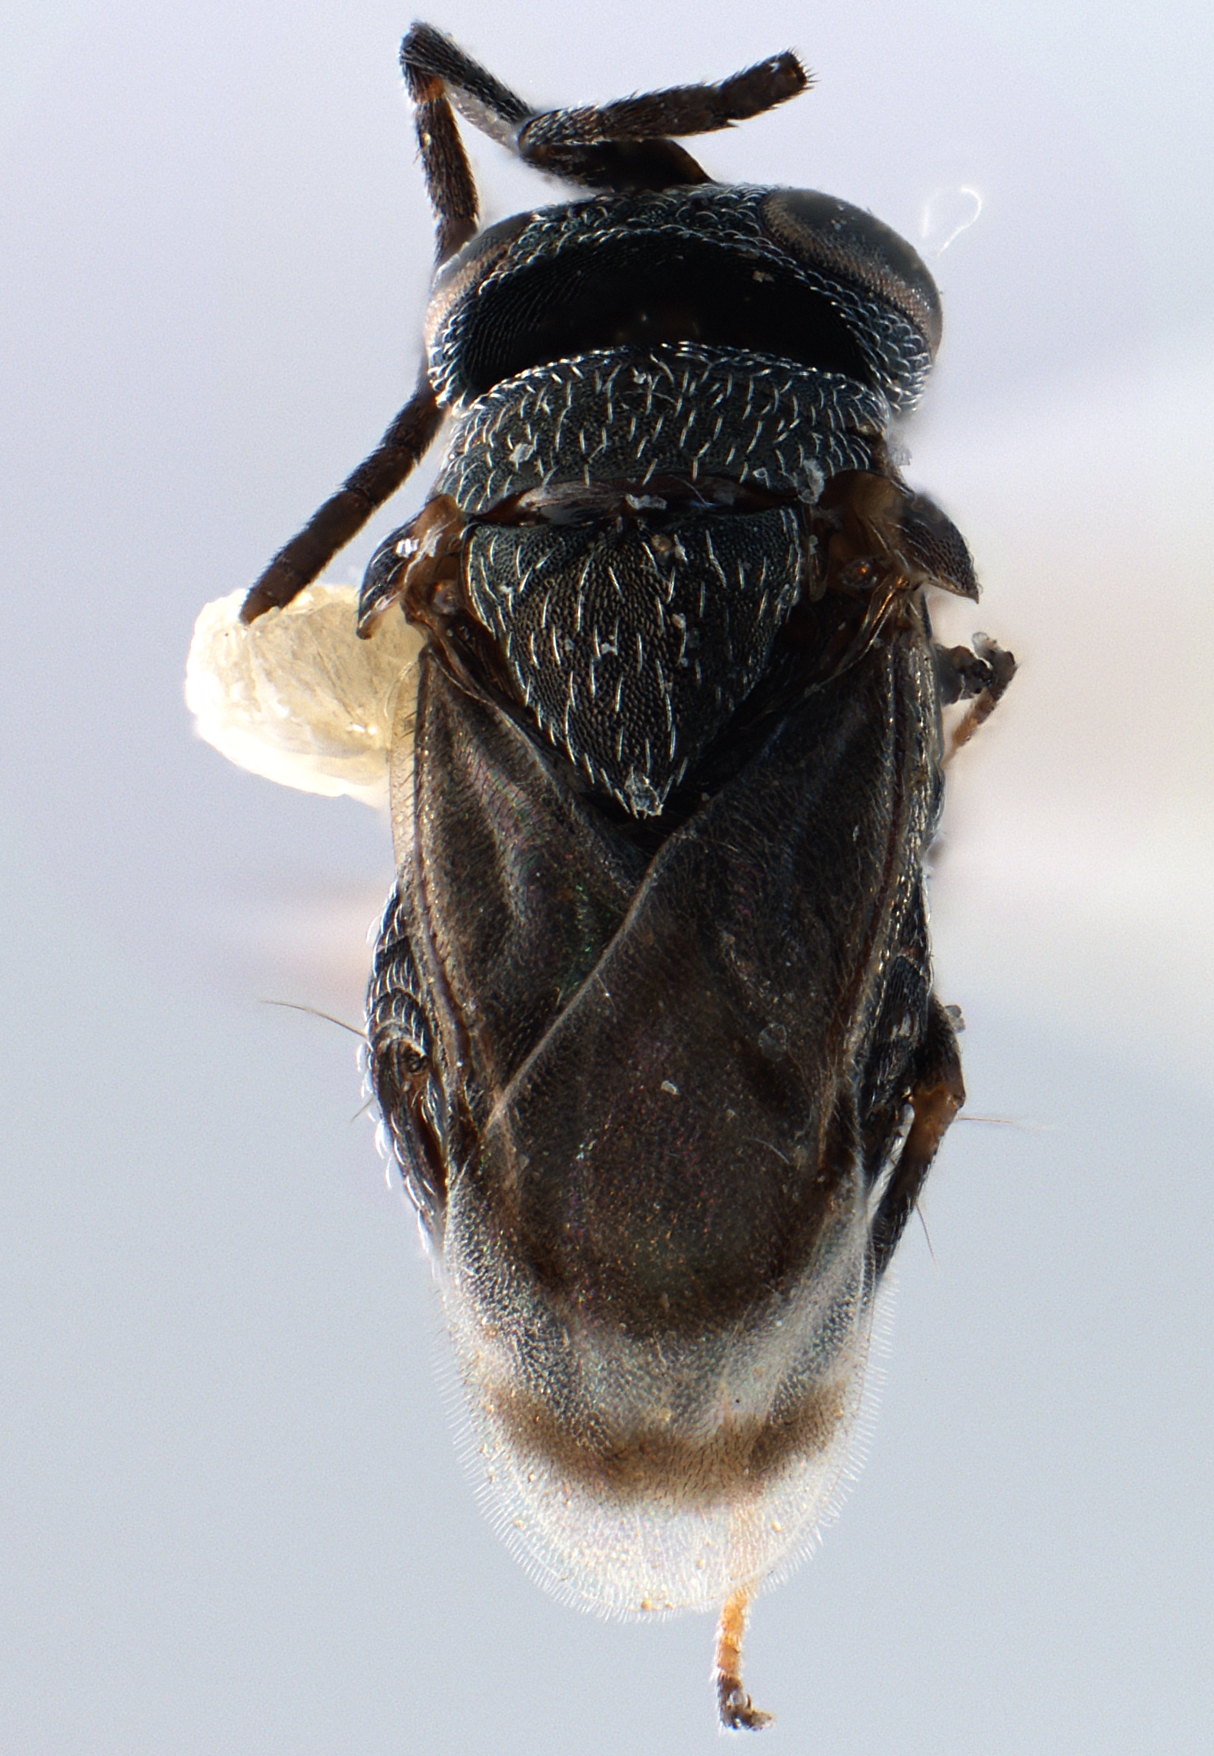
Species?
Dinocarsis hofferi
